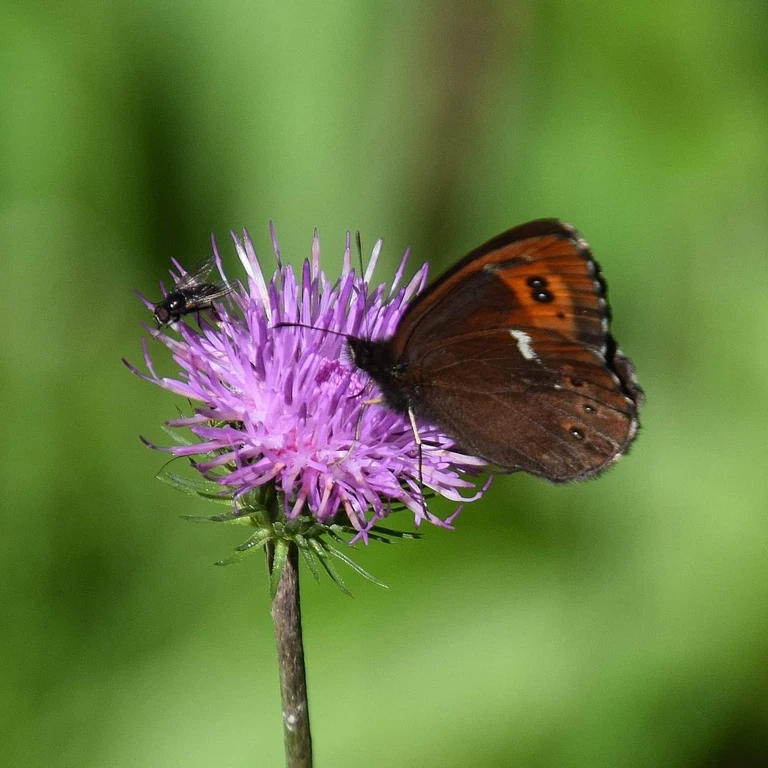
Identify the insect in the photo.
Erebia ligea
